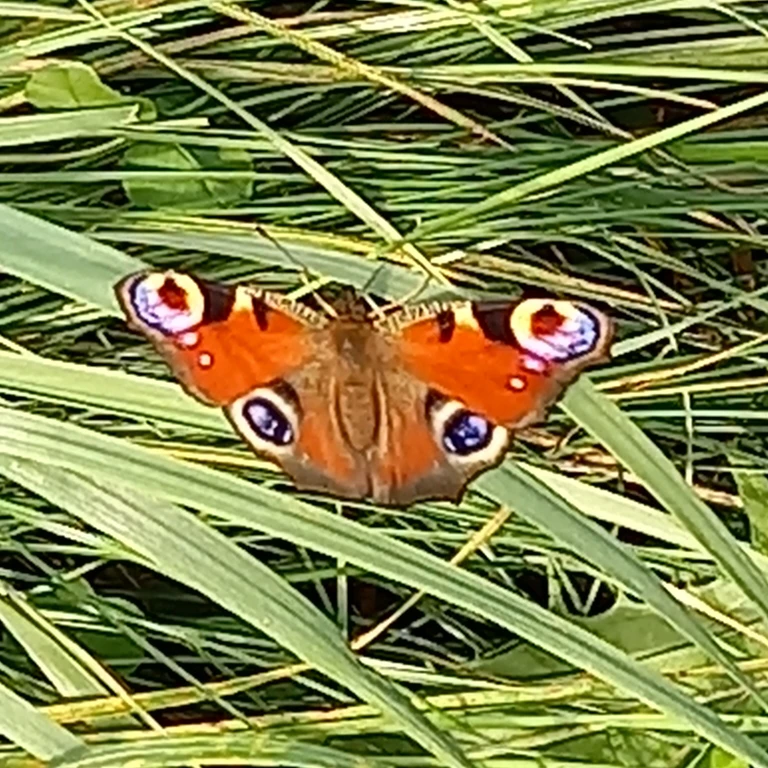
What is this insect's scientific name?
Aglais io
